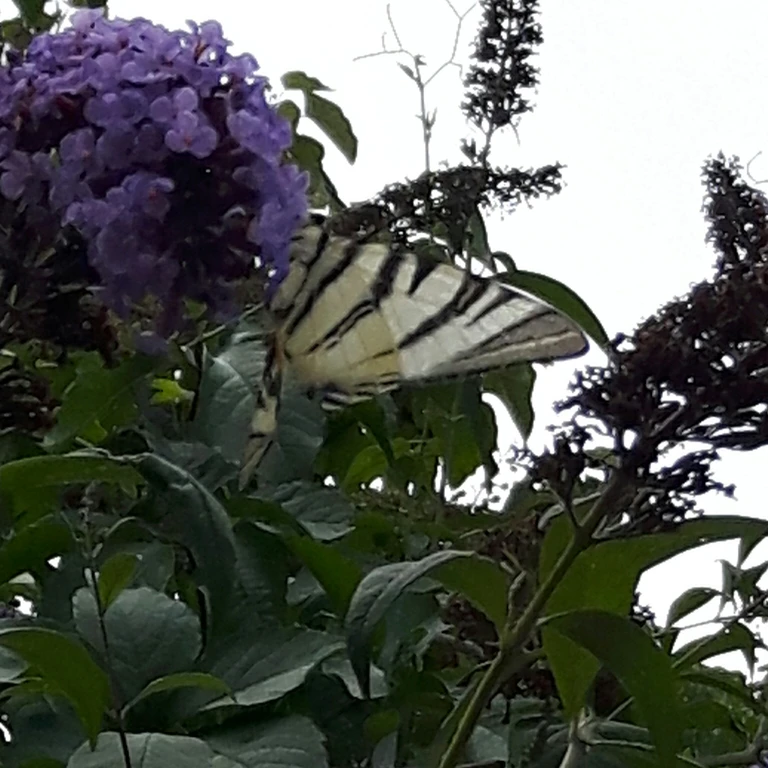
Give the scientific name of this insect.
Iphiclides podalirius
